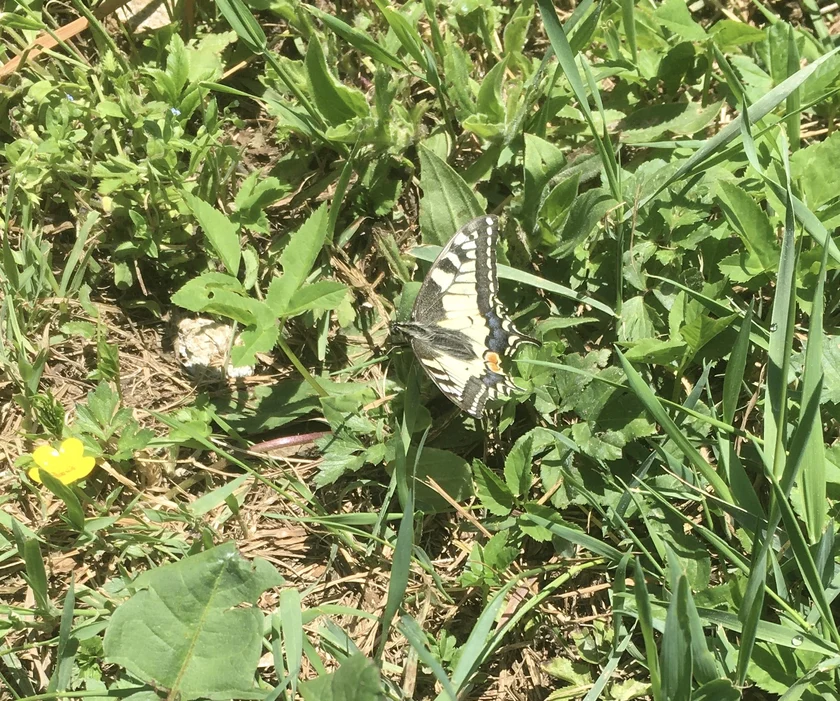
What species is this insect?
Papilio machaon
